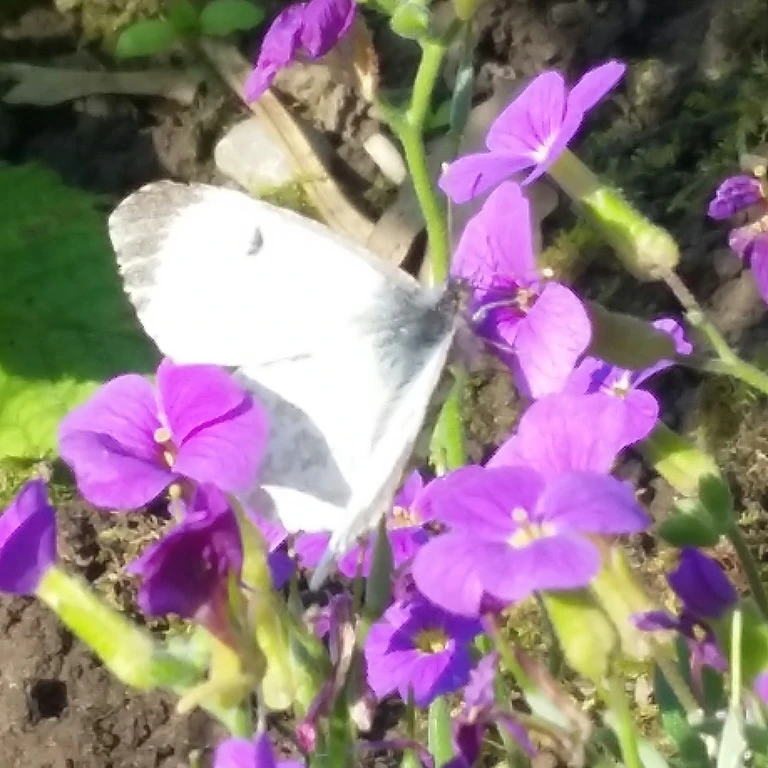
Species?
Anthocharis cardamines
